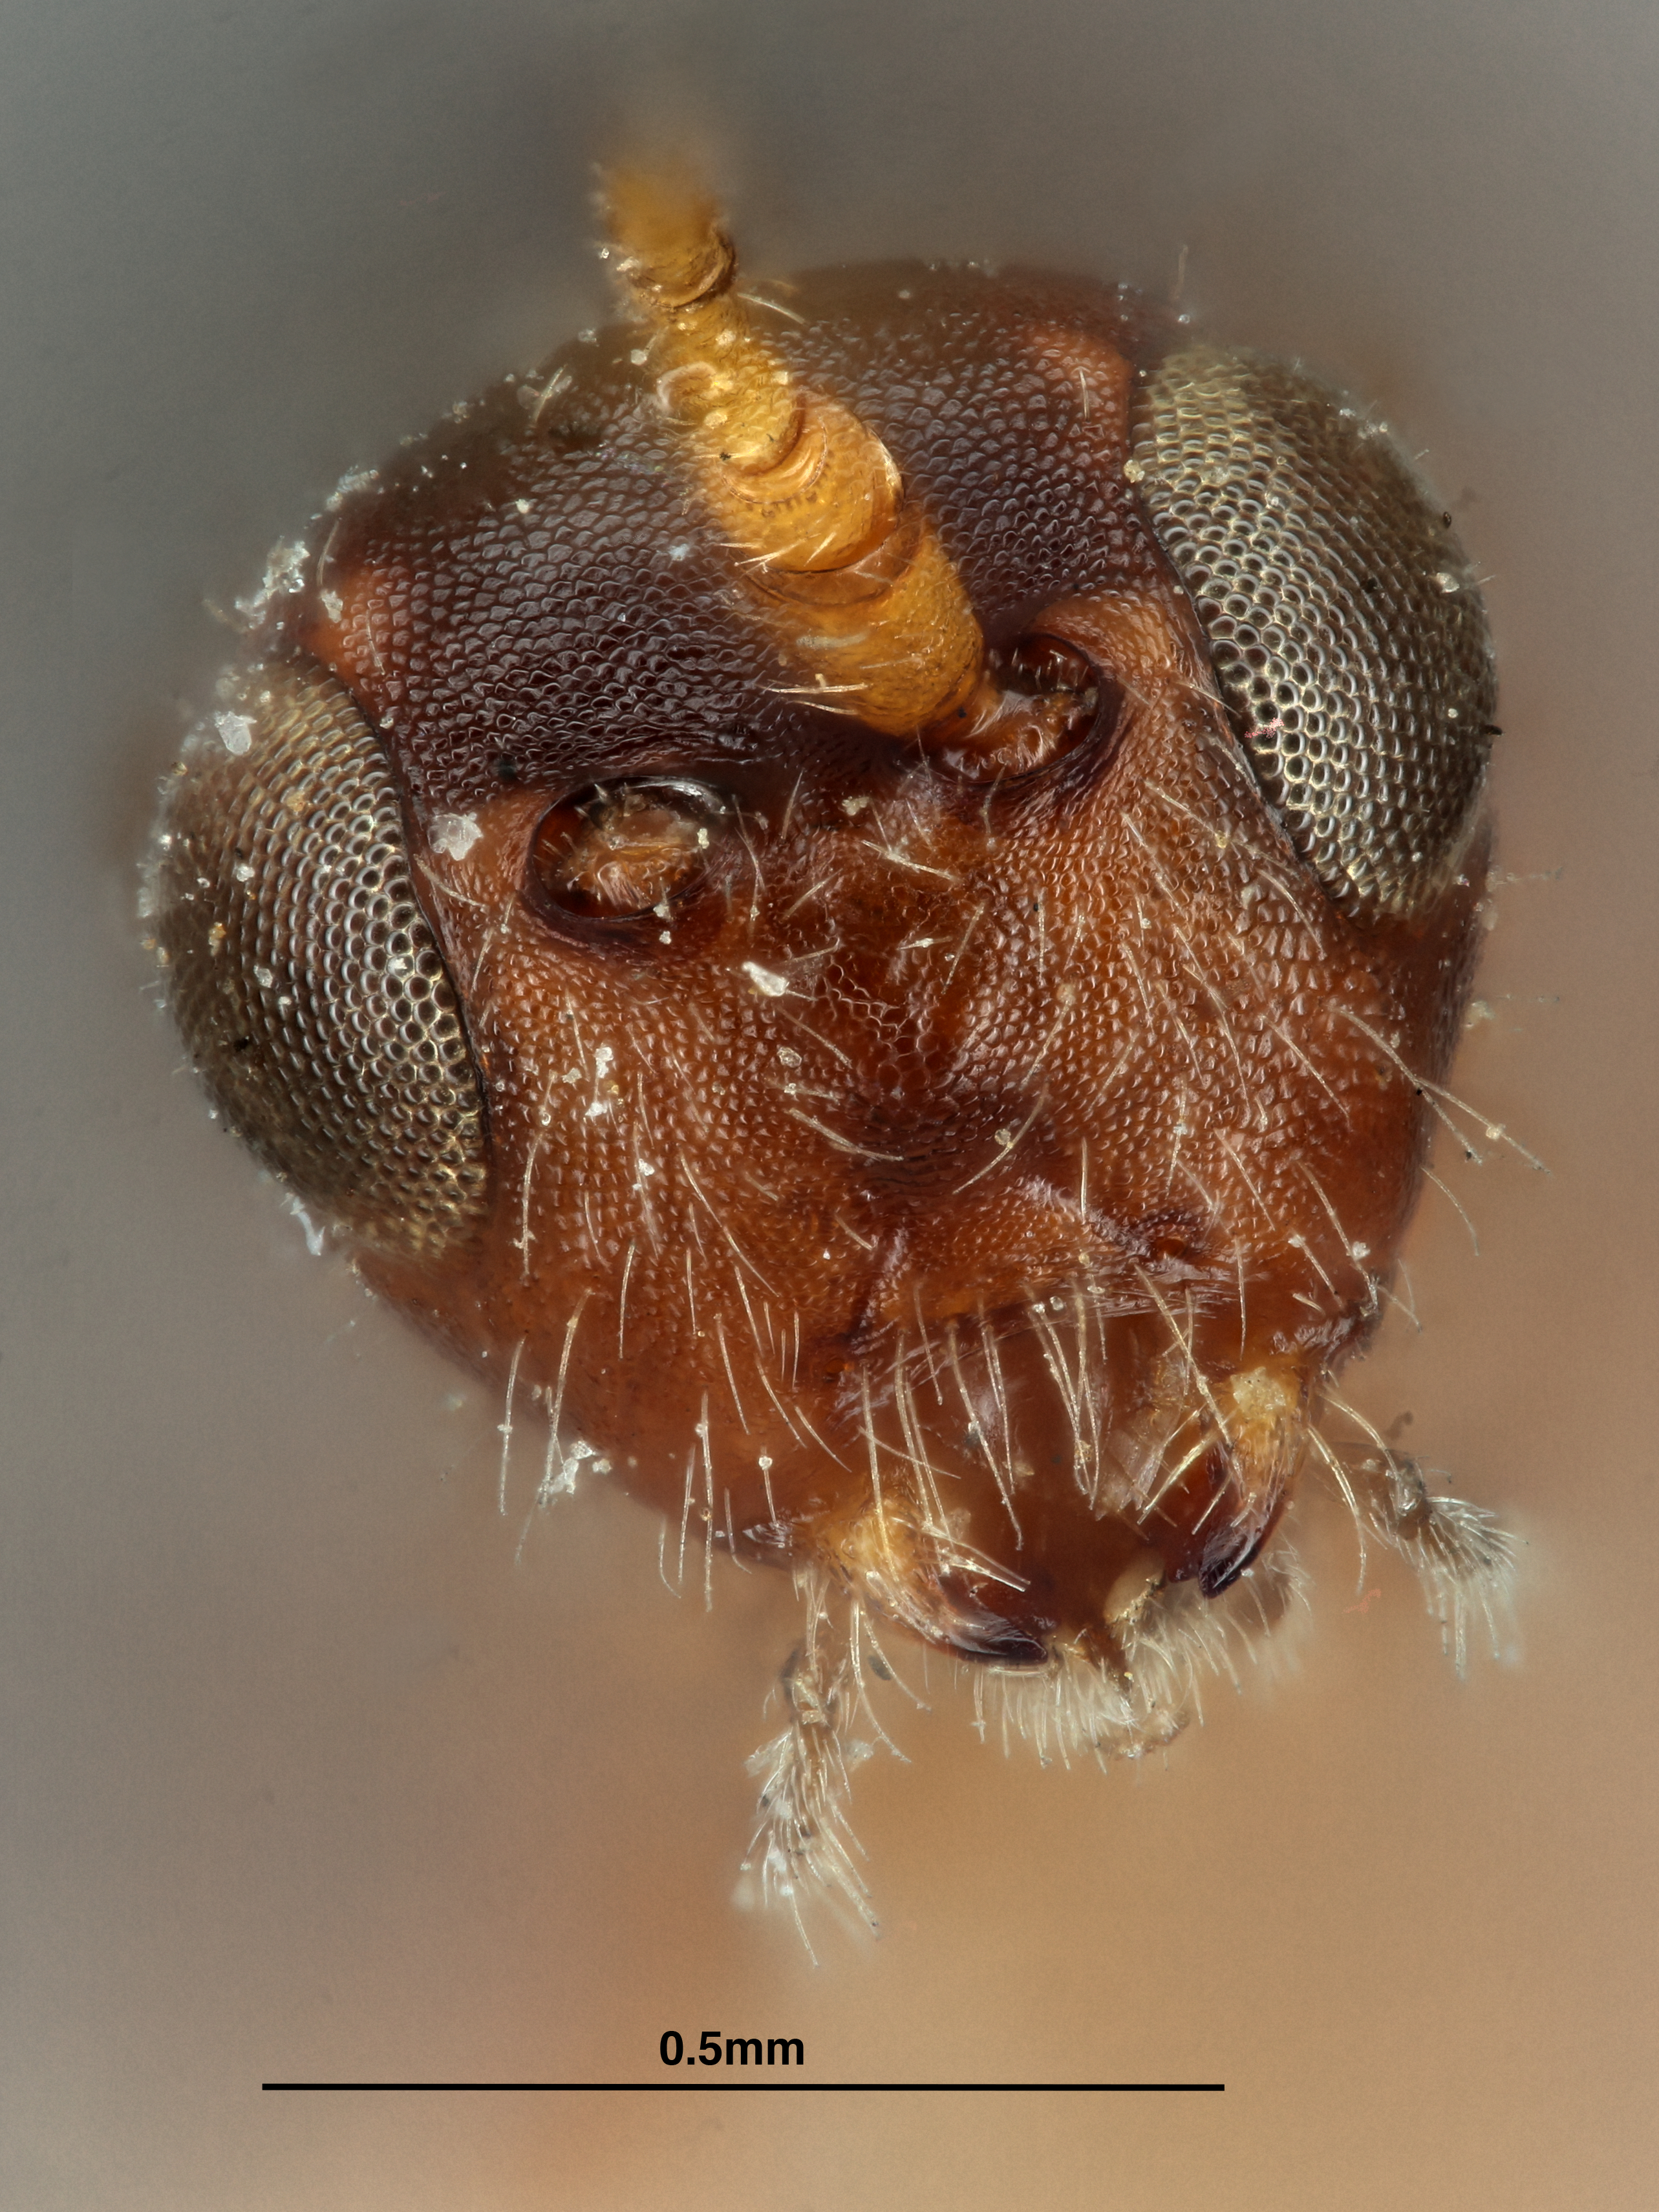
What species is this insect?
Homiopterus fasciatus
